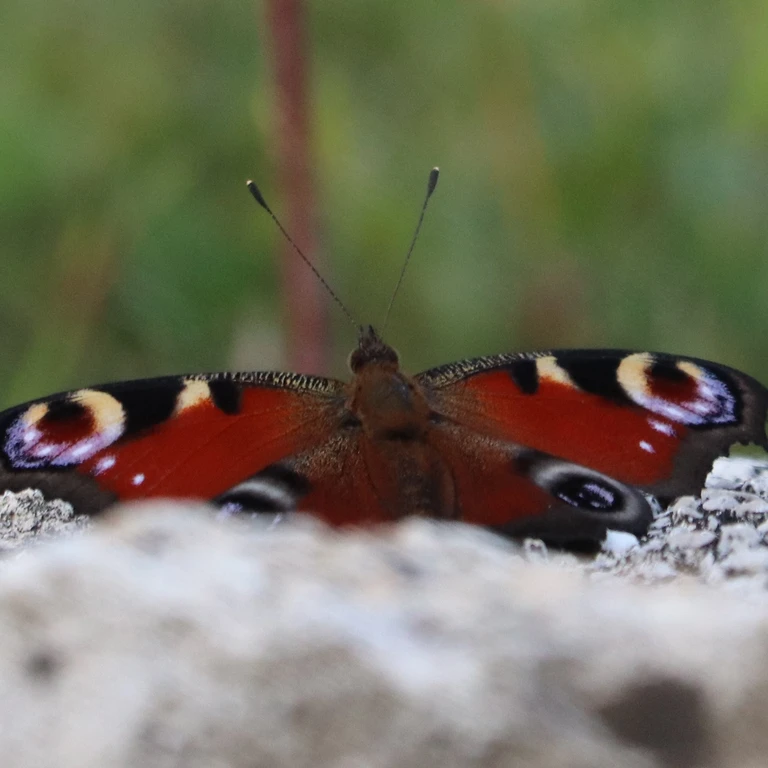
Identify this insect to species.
Aglais io
